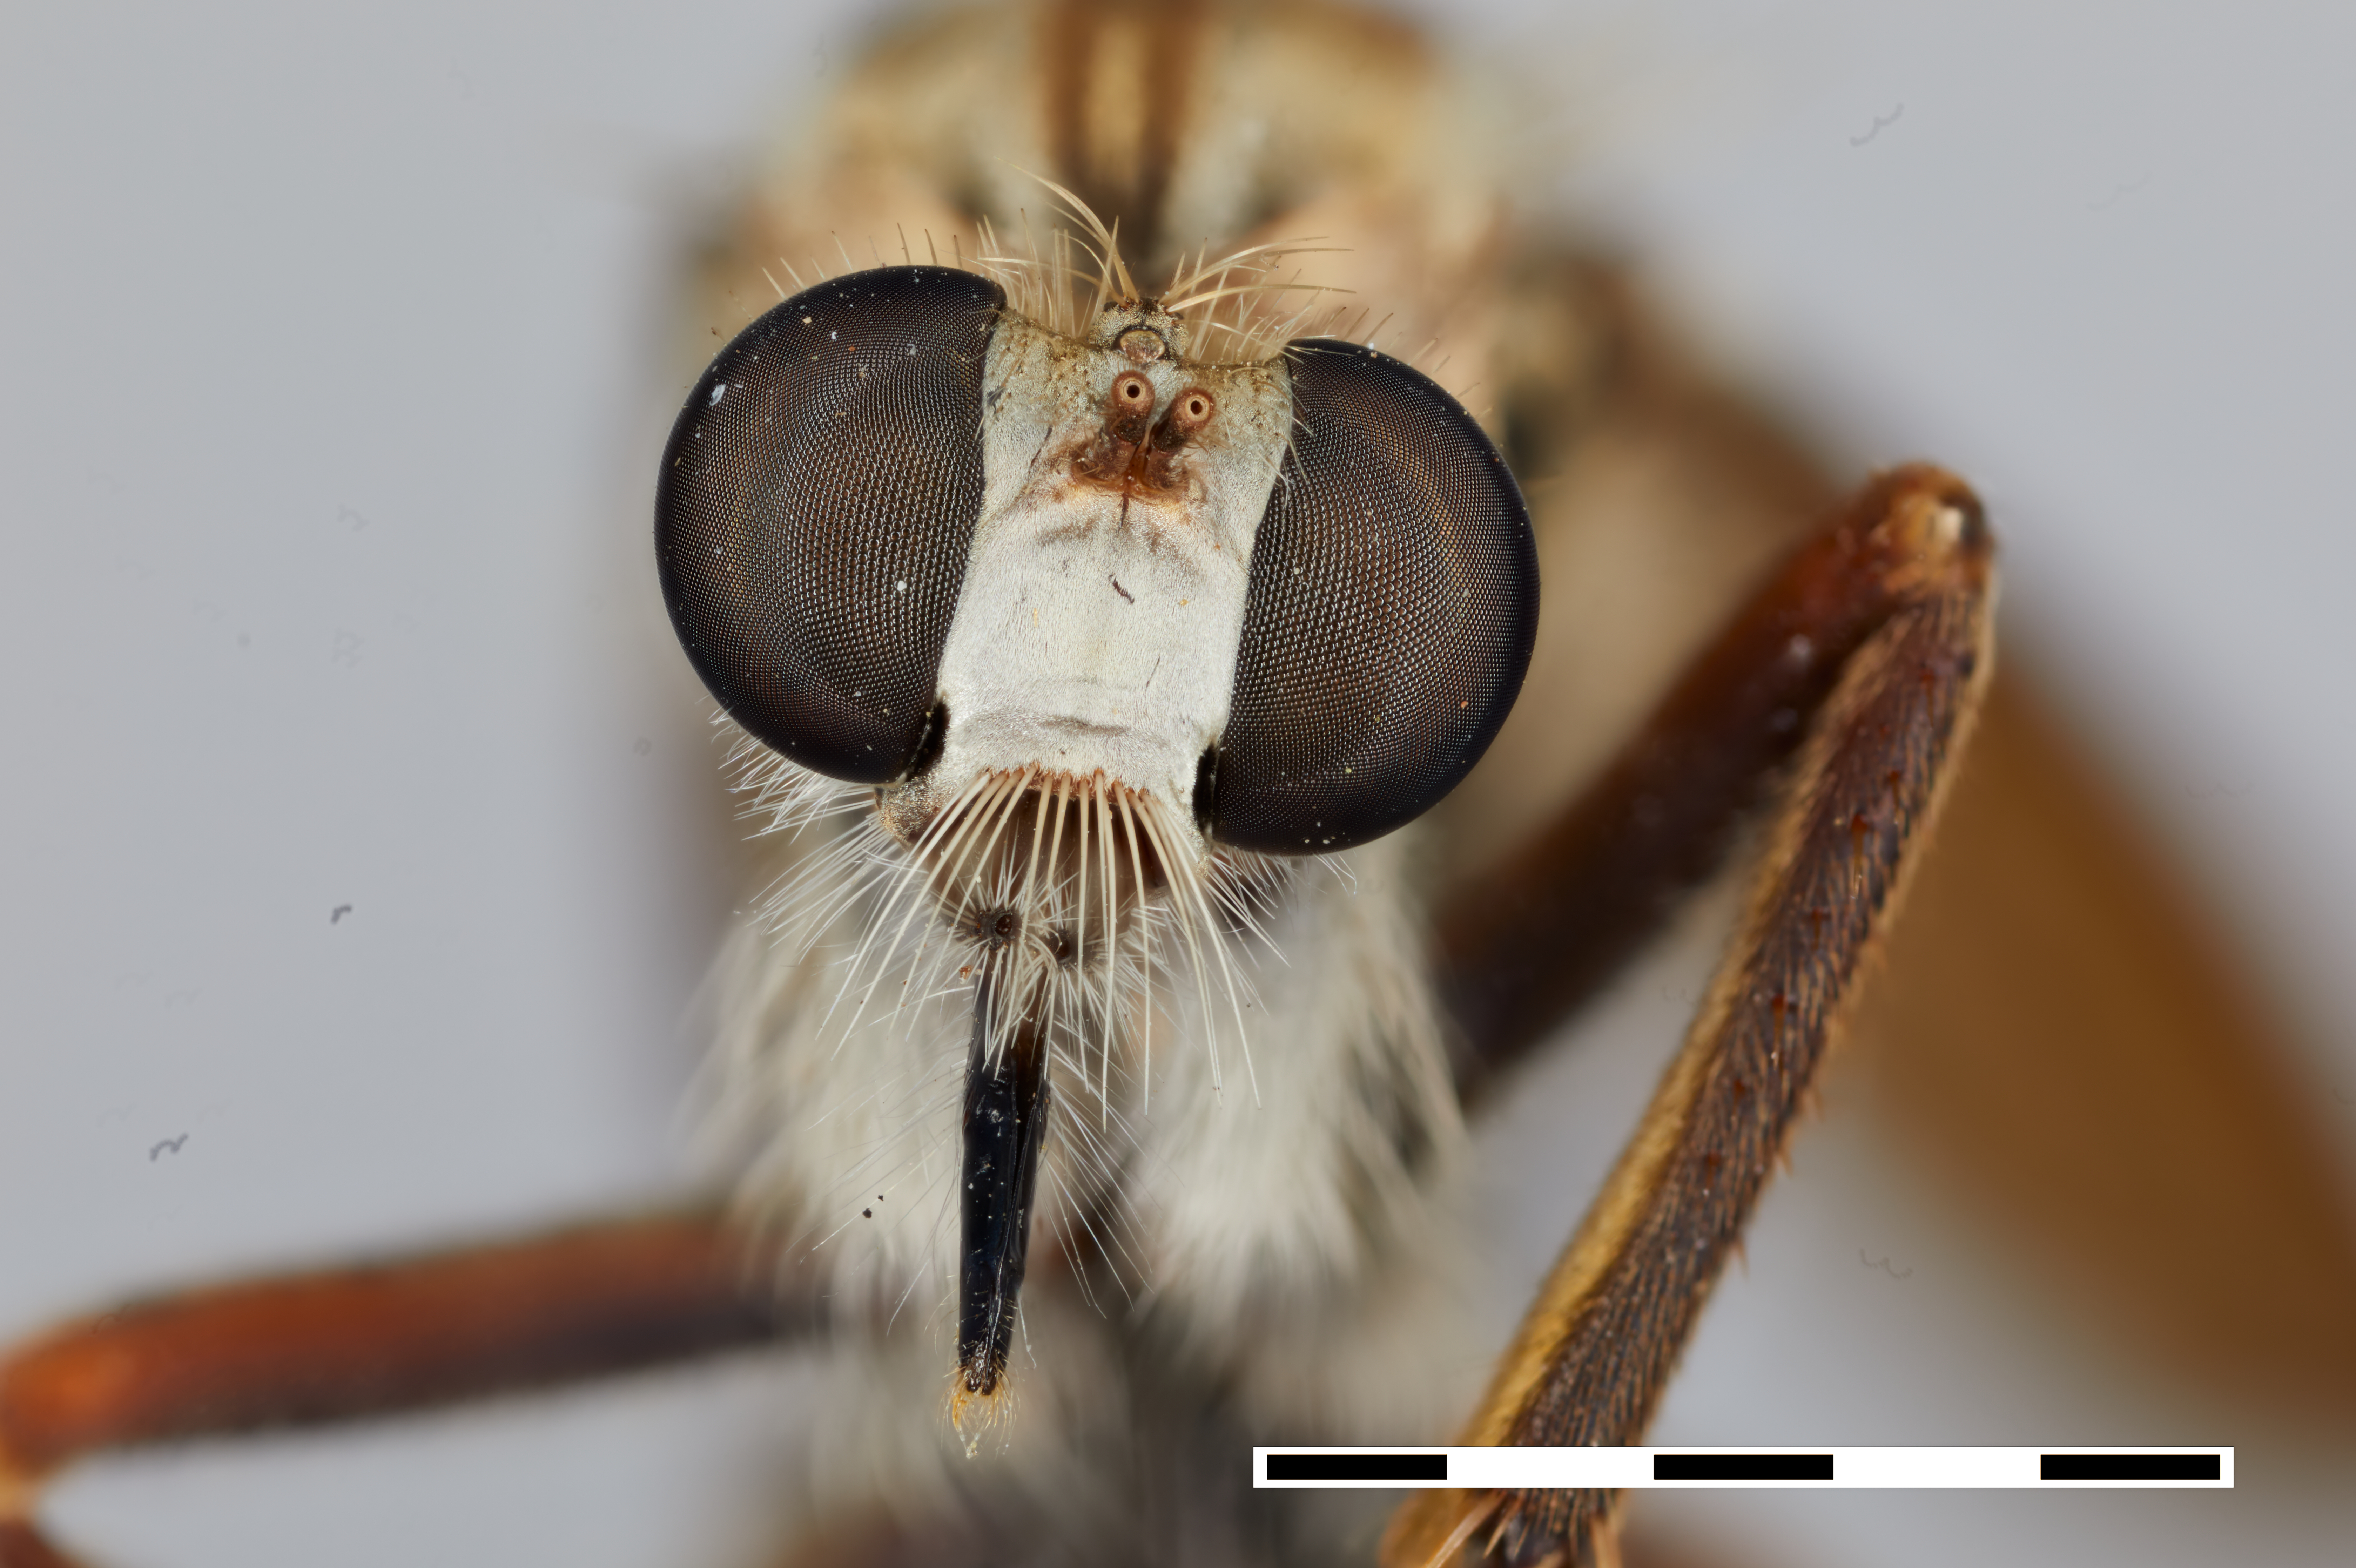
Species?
Saropogon dispar
